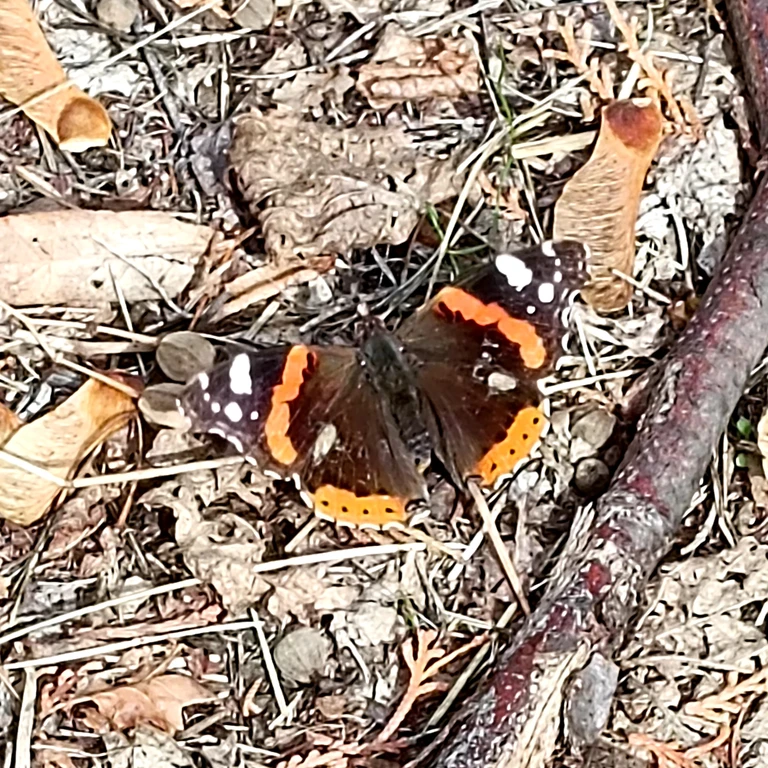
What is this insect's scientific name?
Vanessa atalanta
